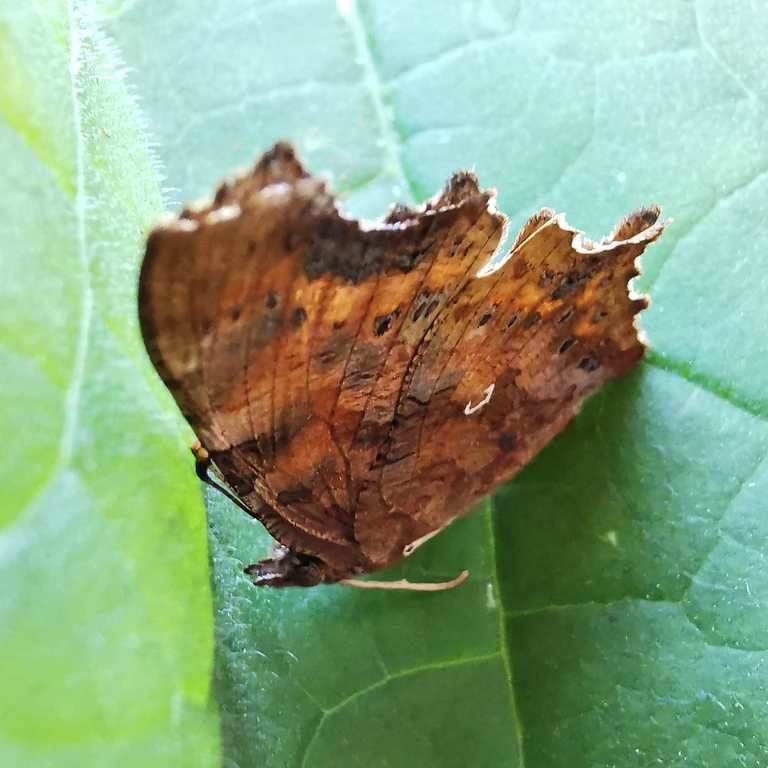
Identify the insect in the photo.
Polygonia c-album
